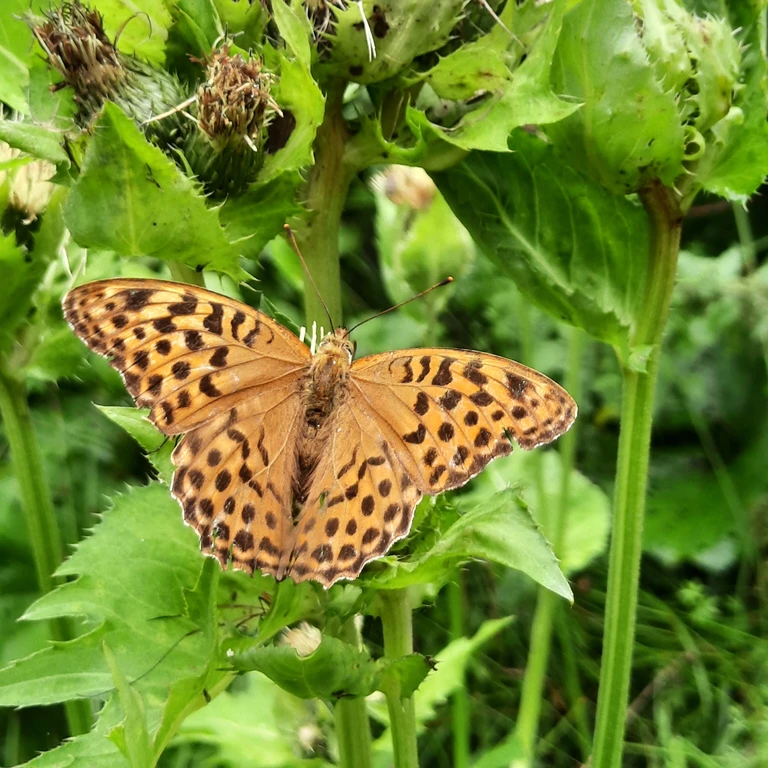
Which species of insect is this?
Argynnis paphia
